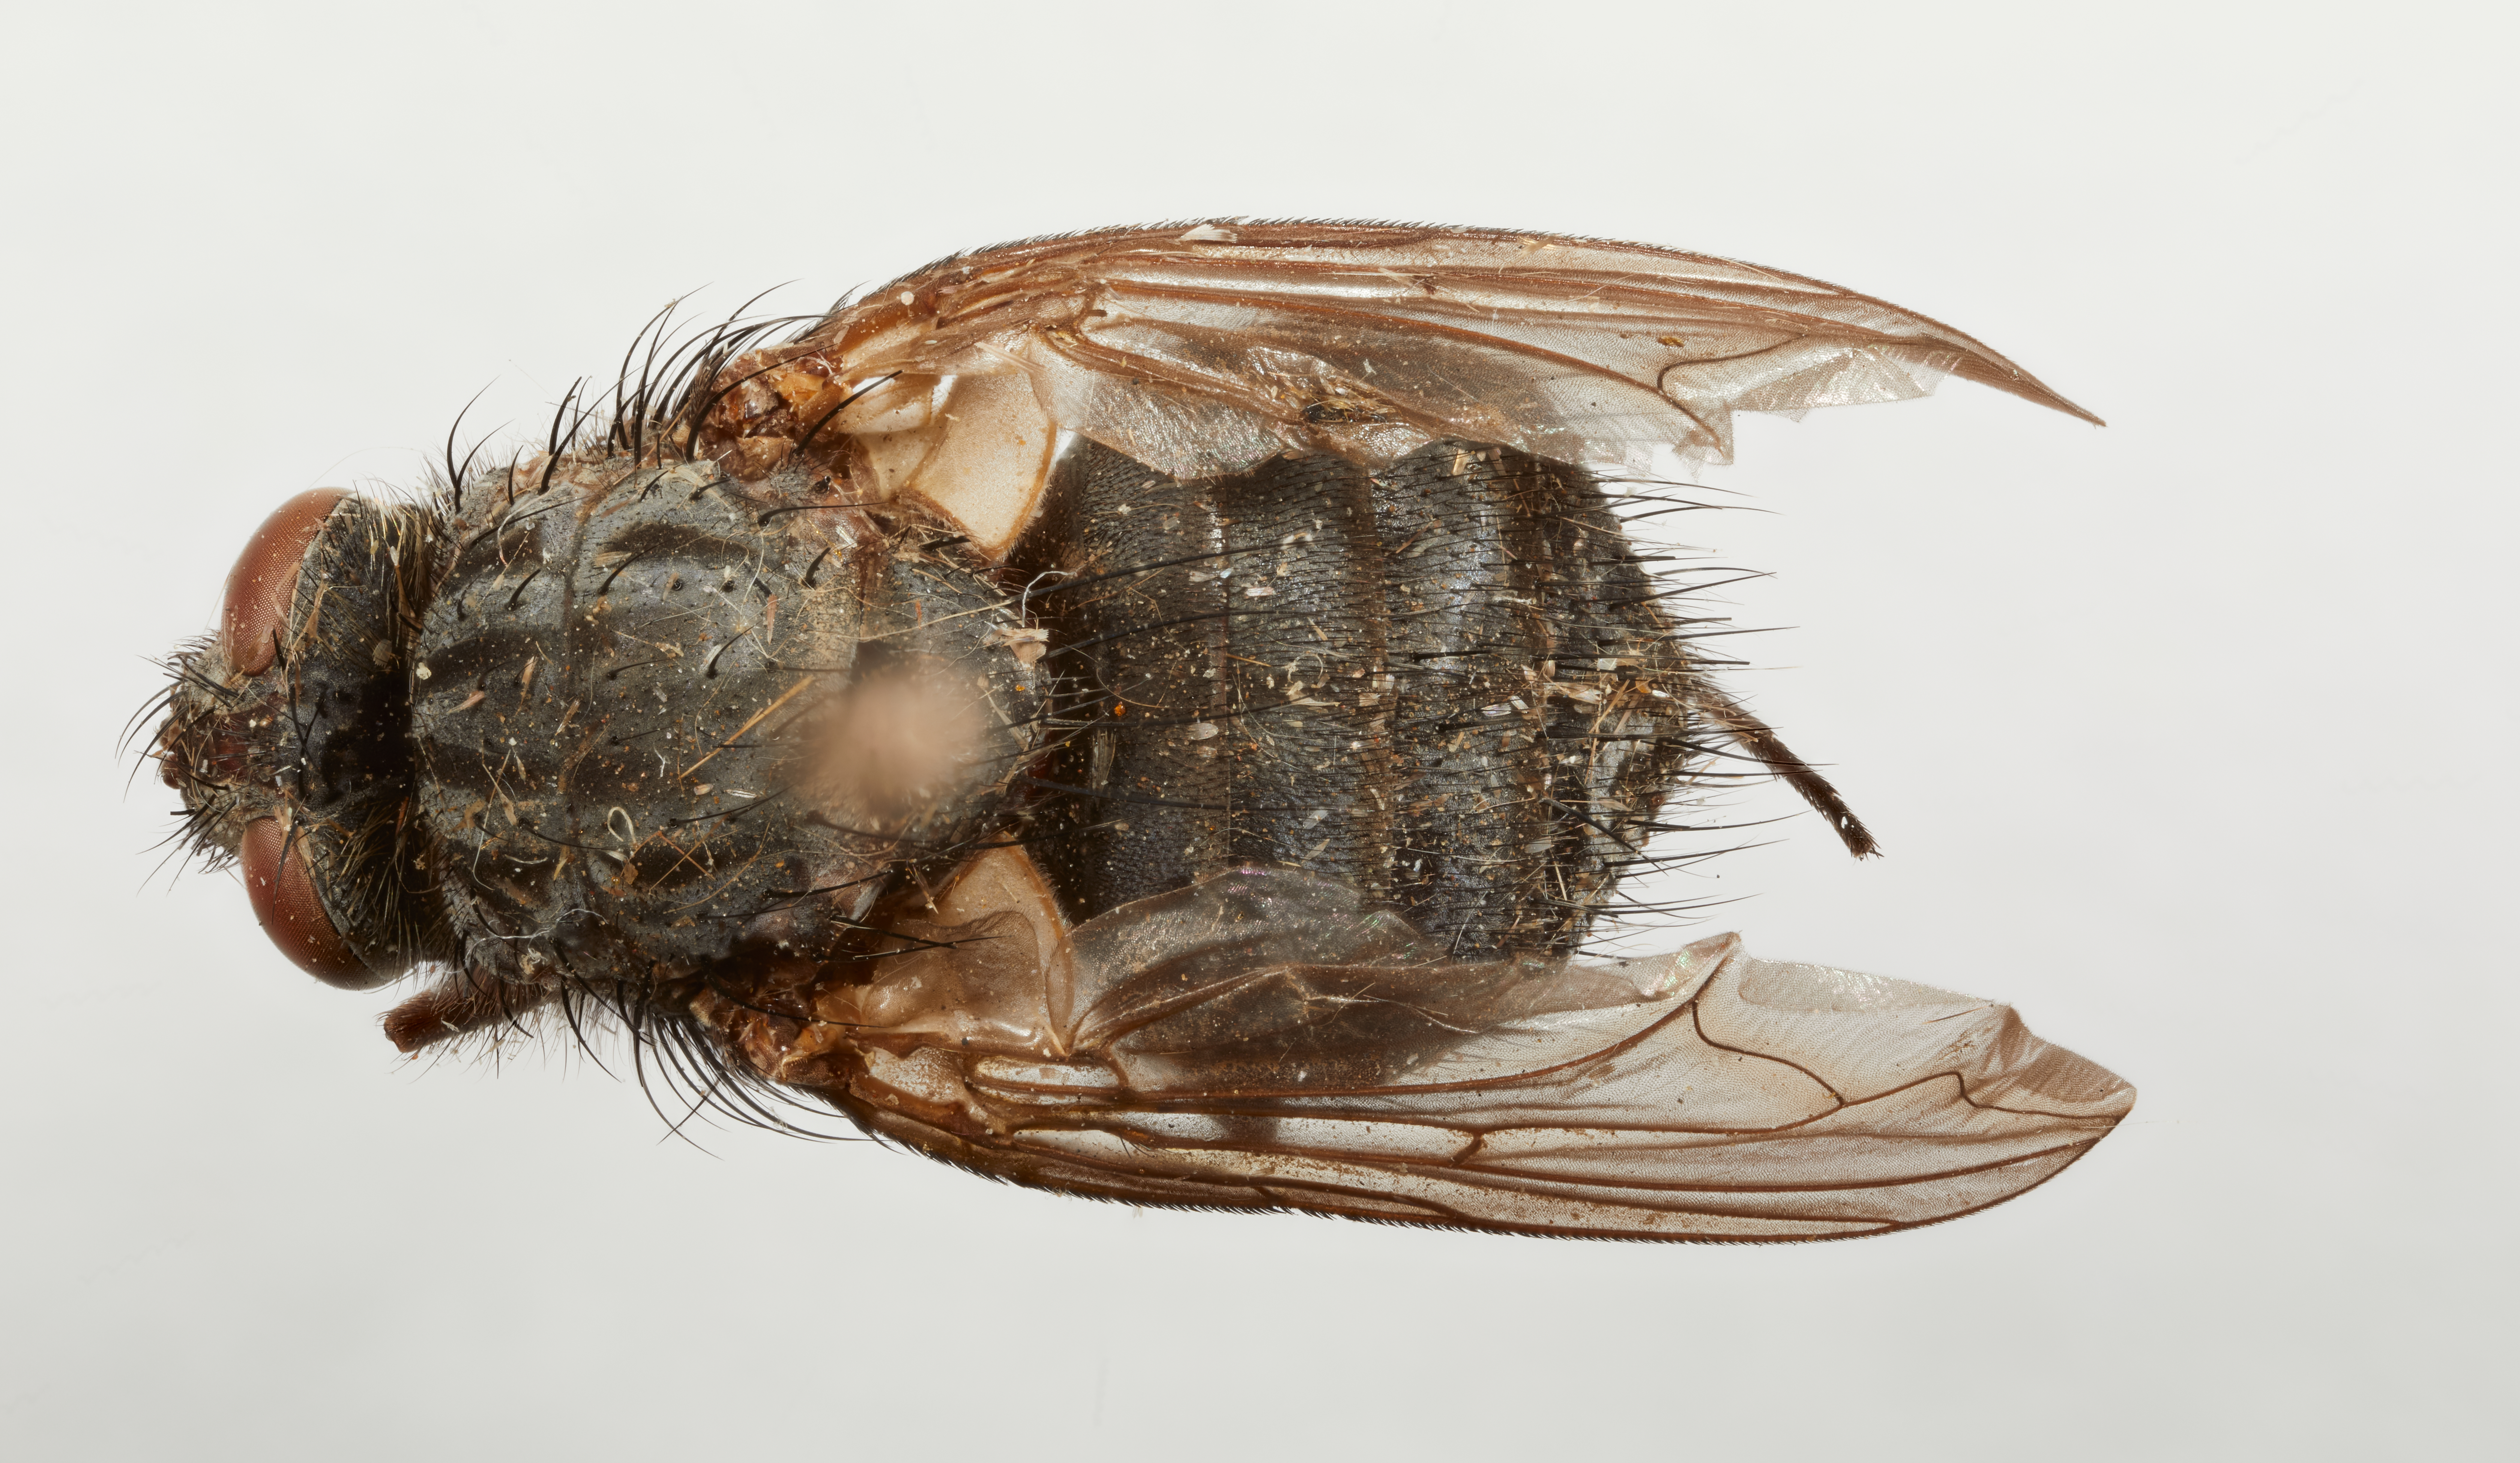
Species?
Notodytes major
